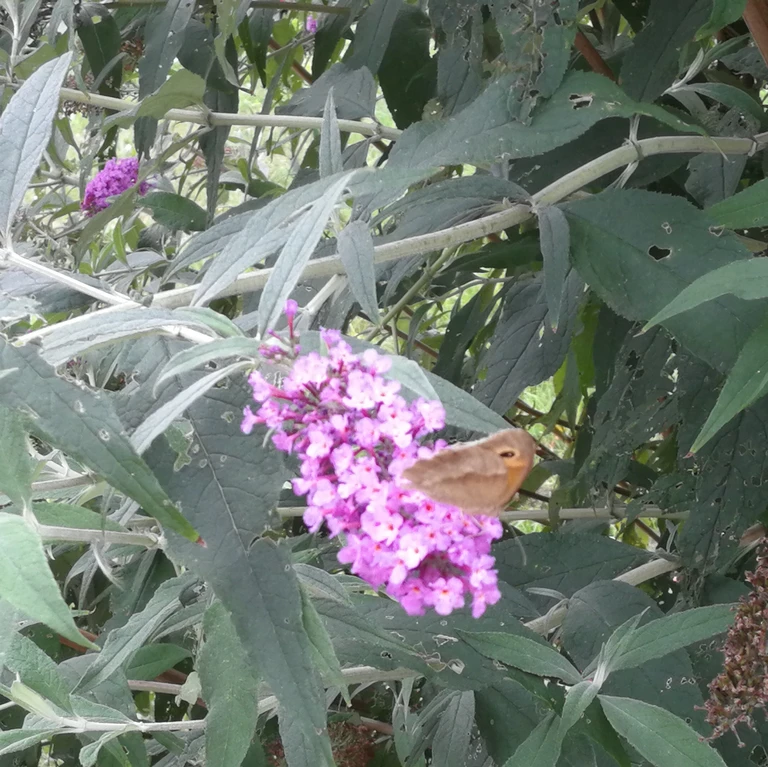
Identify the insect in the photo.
Maniola jurtina
